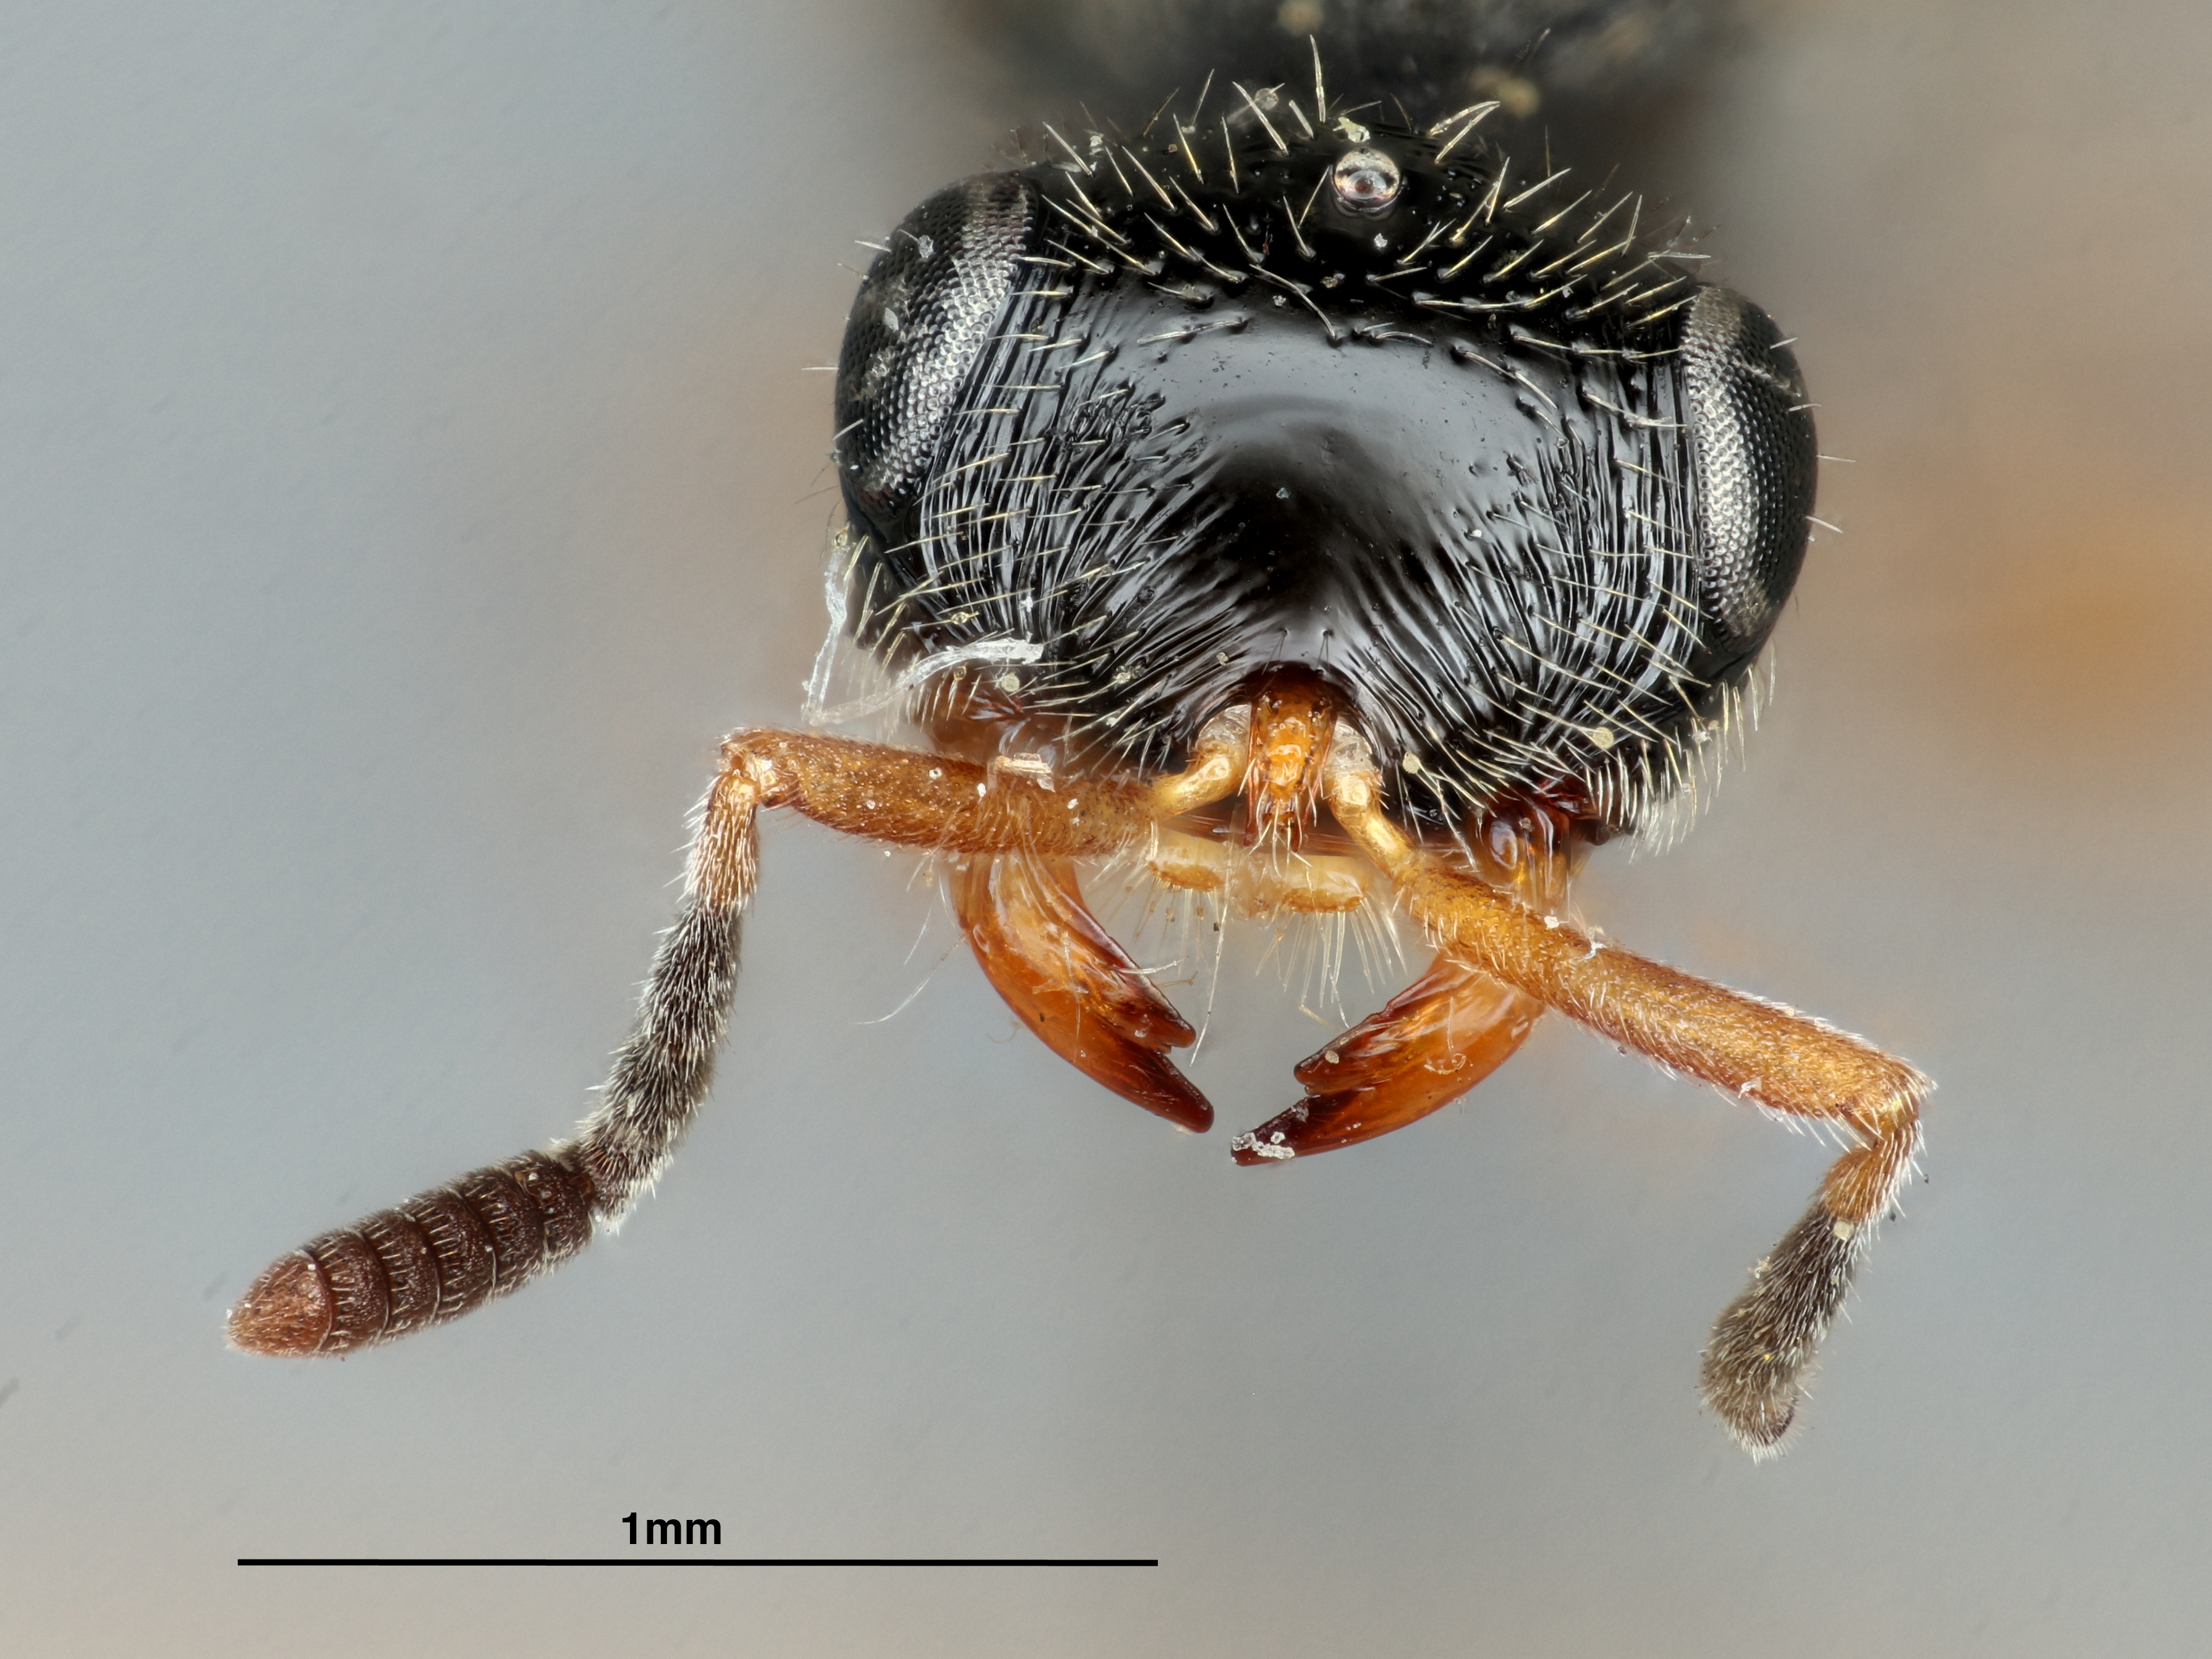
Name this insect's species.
Teleas punctifrons
